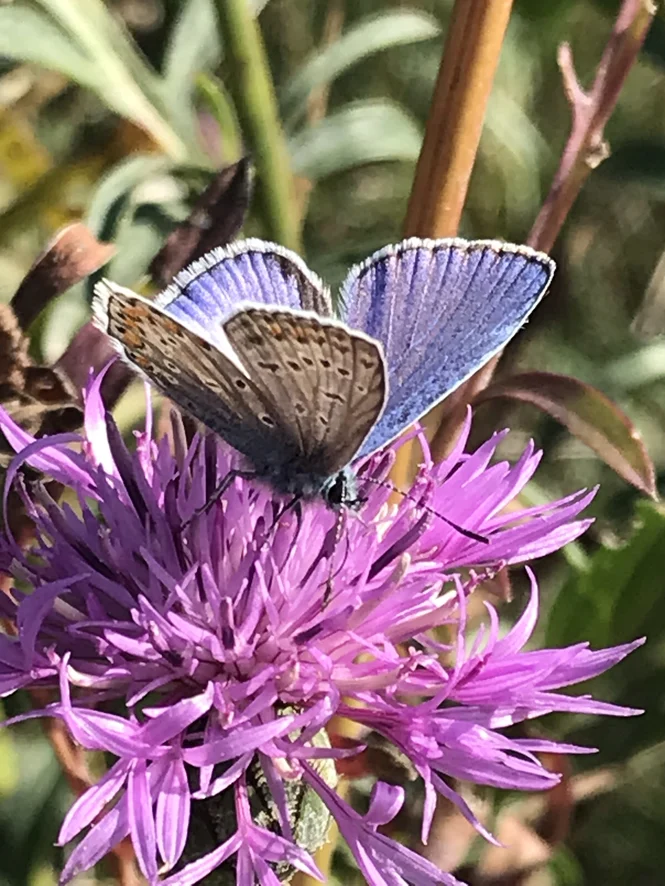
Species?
Polyommatus icarus
